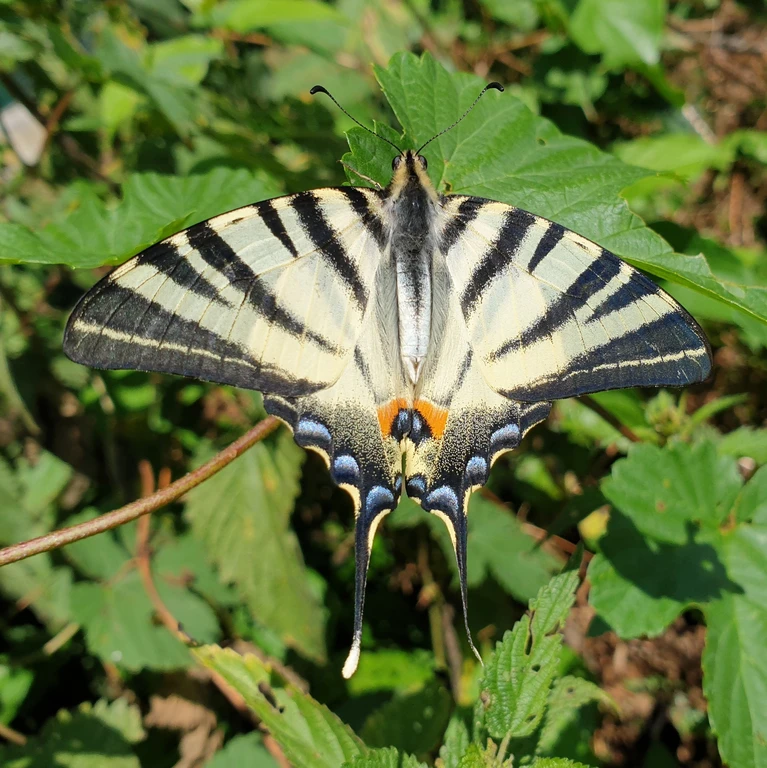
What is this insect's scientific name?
Iphiclides podalirius
